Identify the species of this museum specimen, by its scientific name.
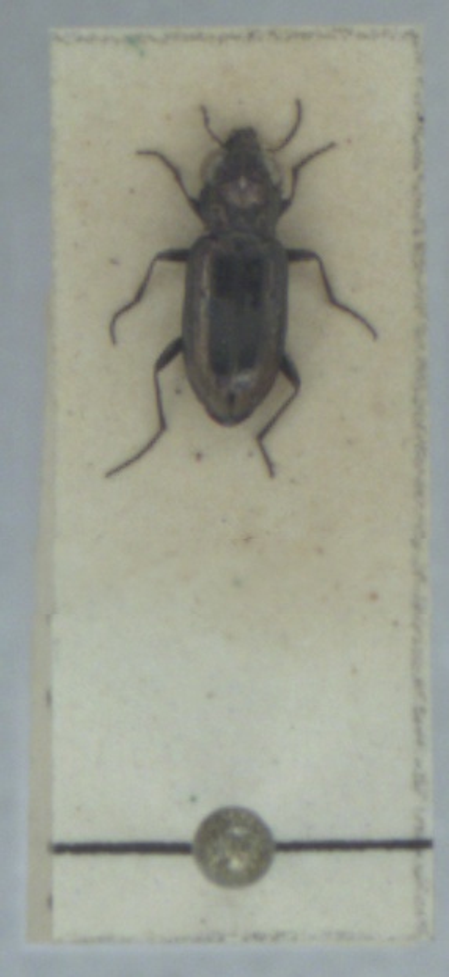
Notiophilus substriatus
